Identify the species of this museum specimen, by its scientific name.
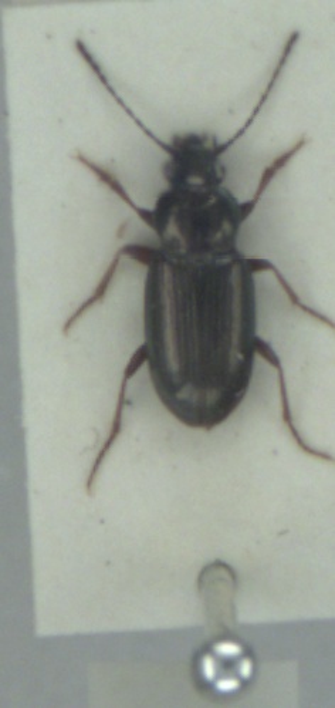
Pogonus chalceus
